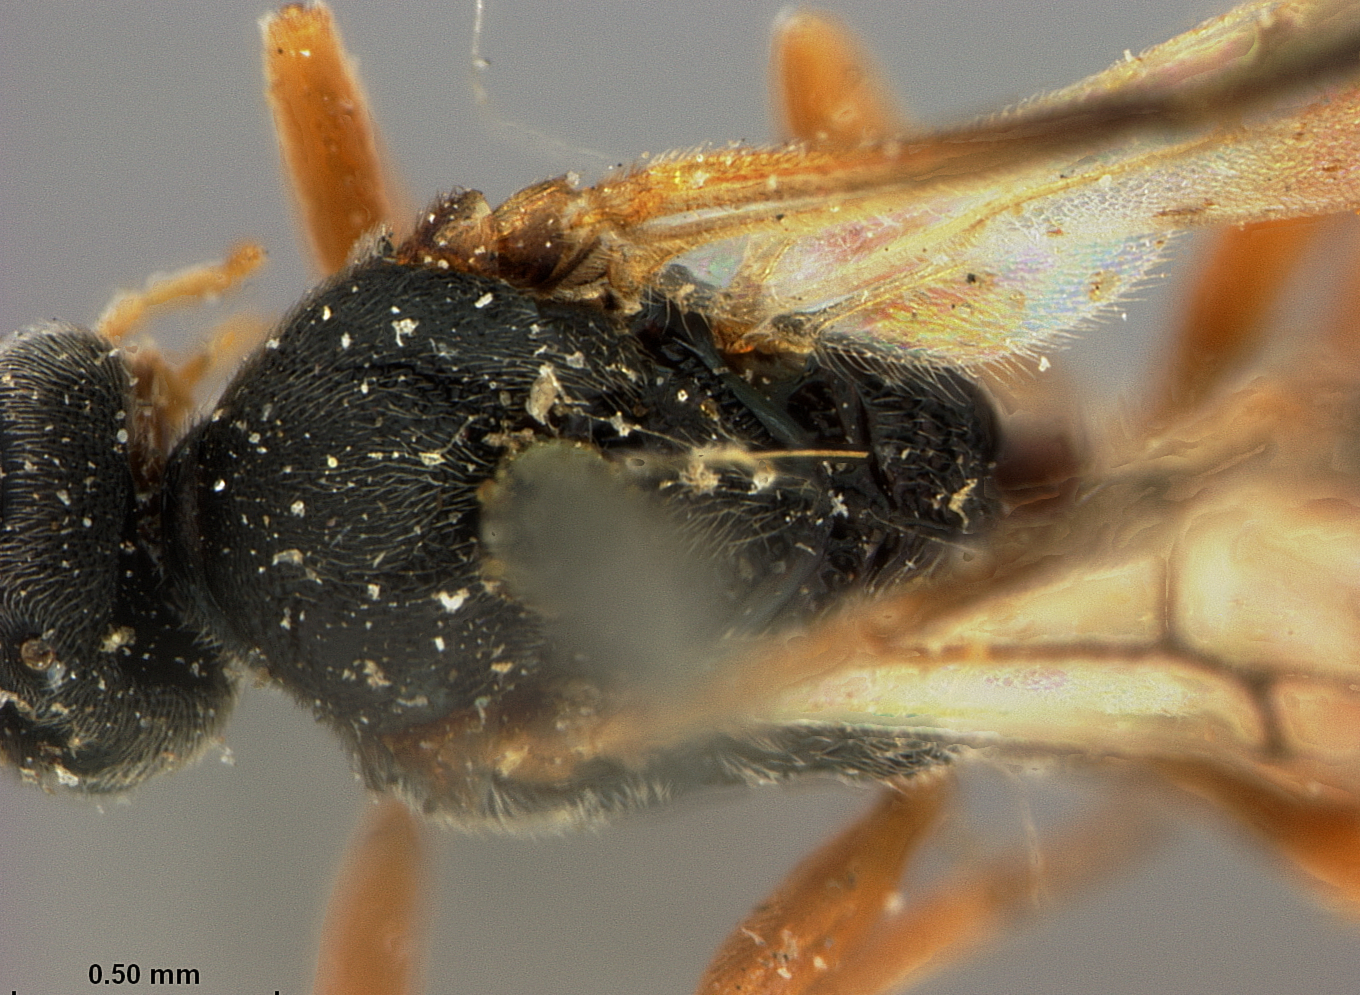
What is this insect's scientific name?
Microplitis cincta
